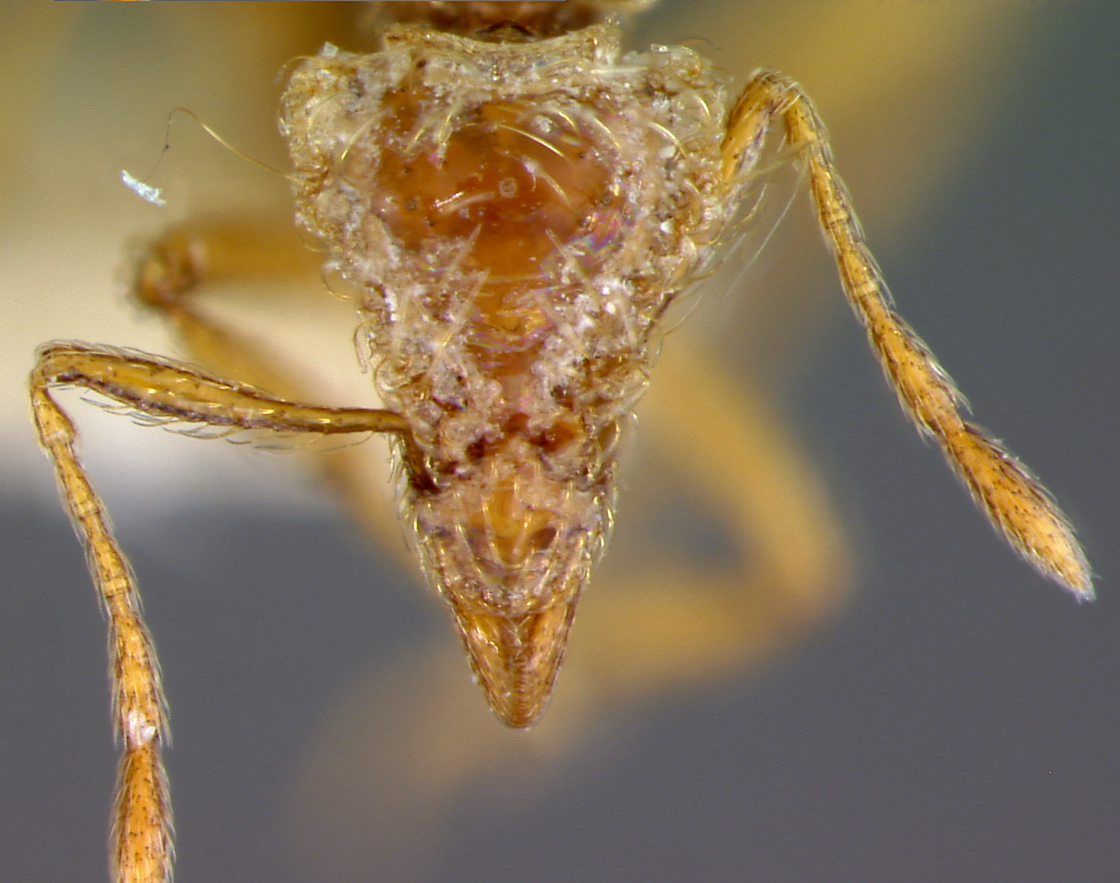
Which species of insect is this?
Strumigenys mirabilis
